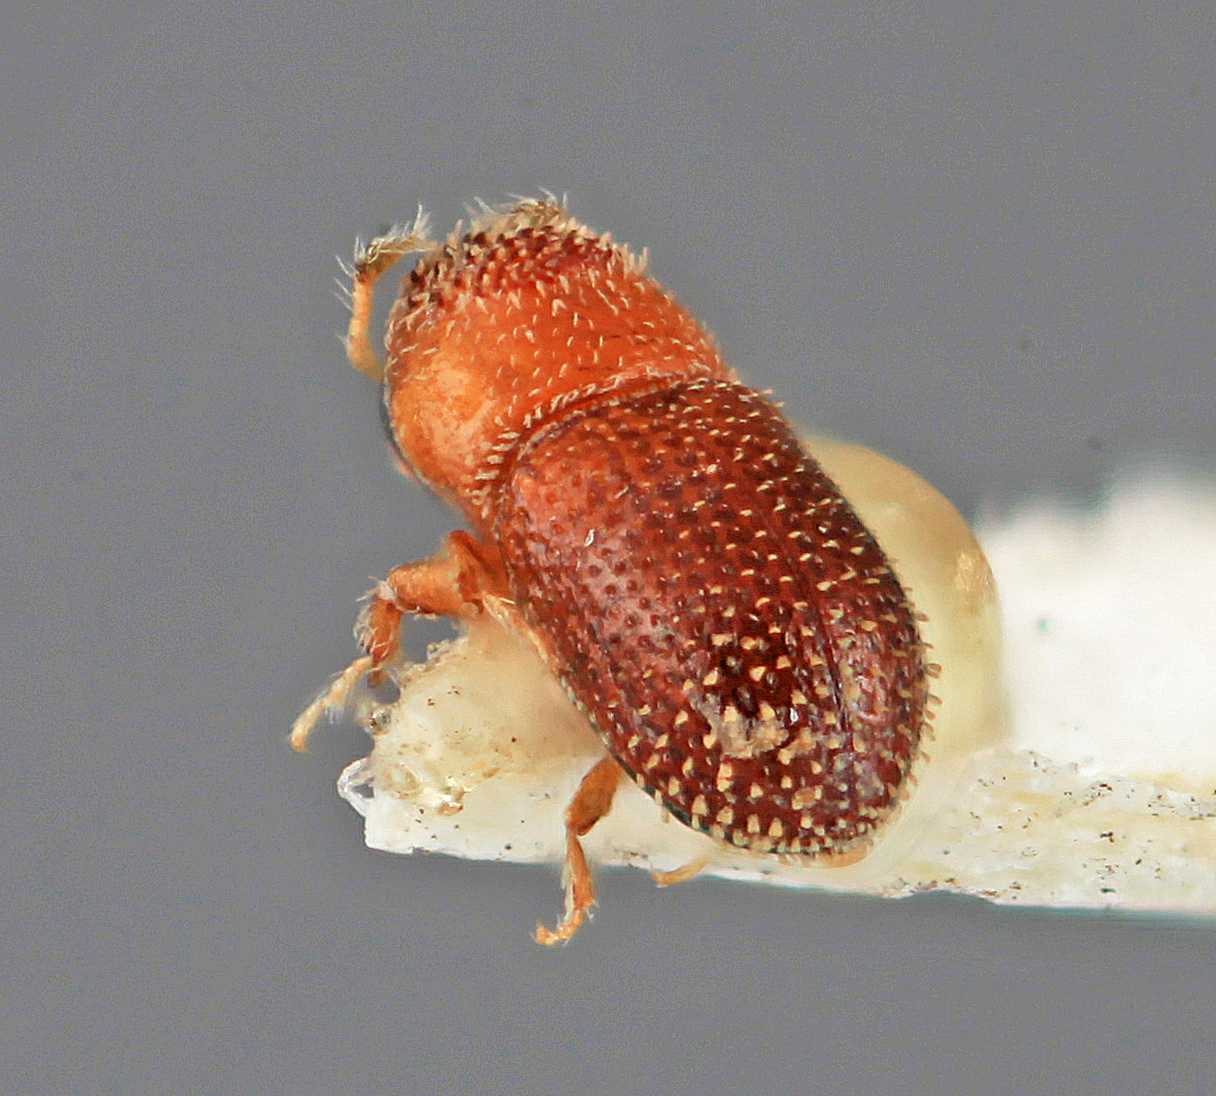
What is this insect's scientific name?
Cryptulocleptus mirus
